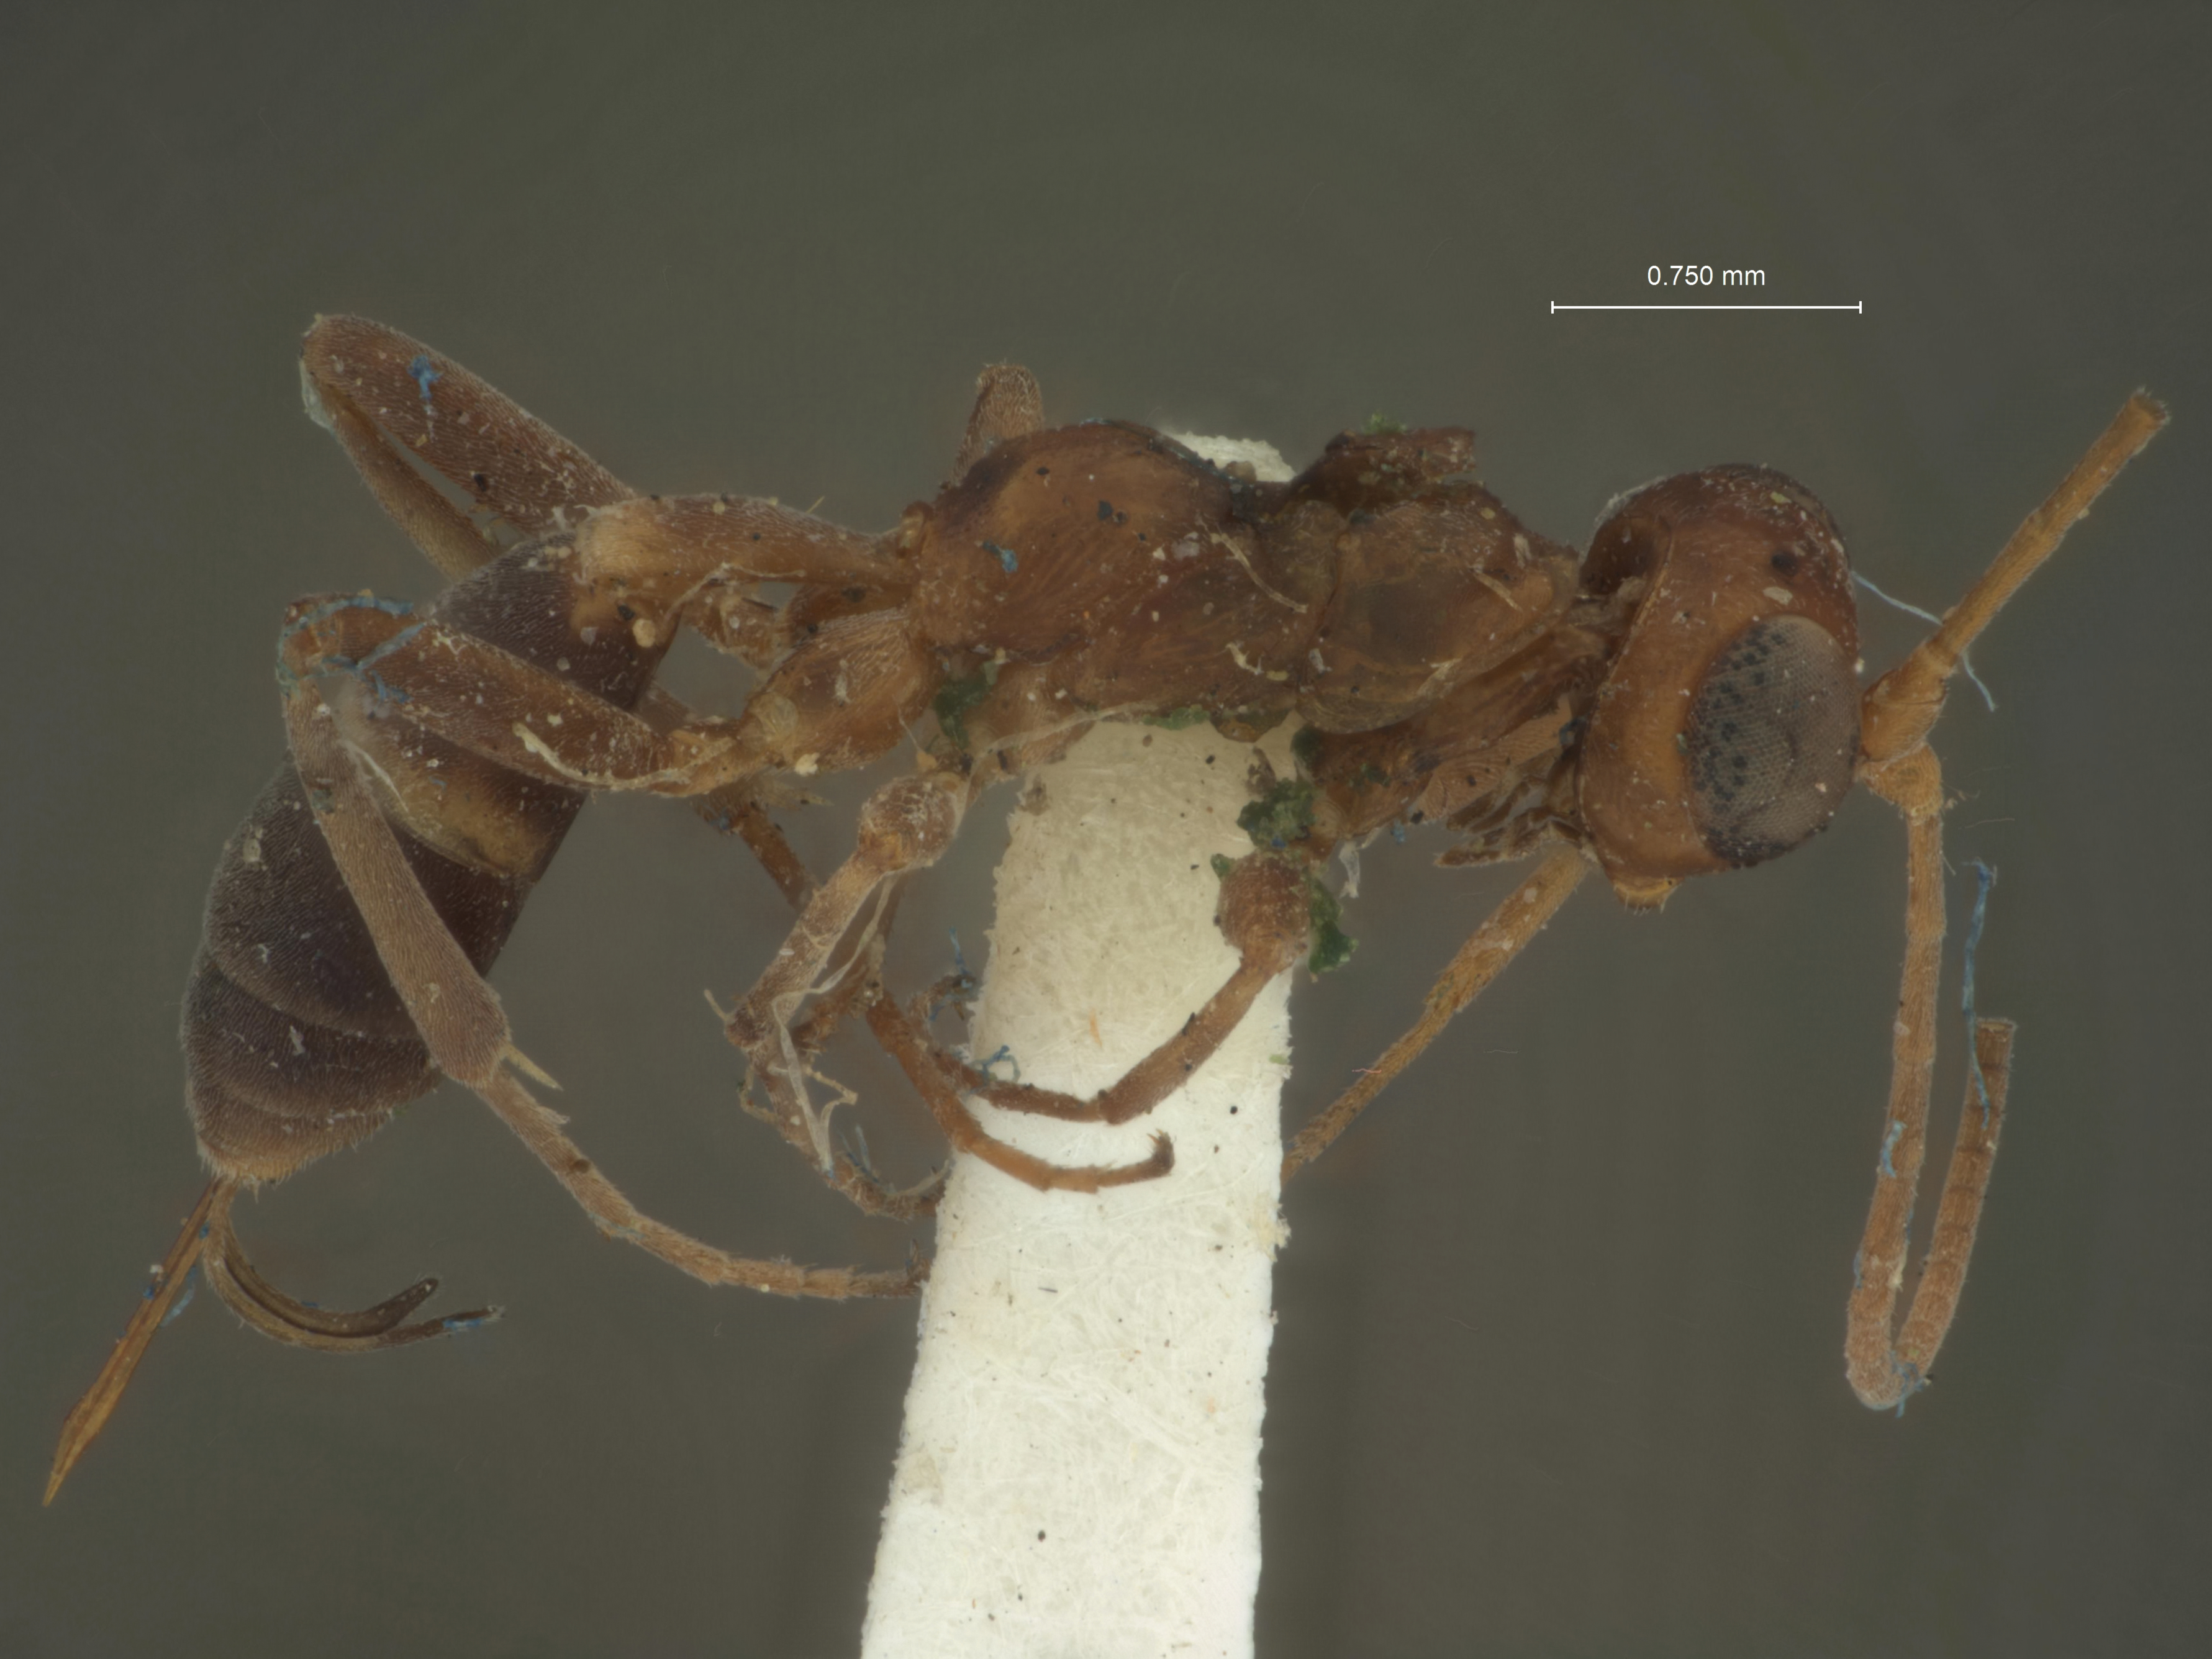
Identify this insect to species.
Pezomachus flavocinctus
